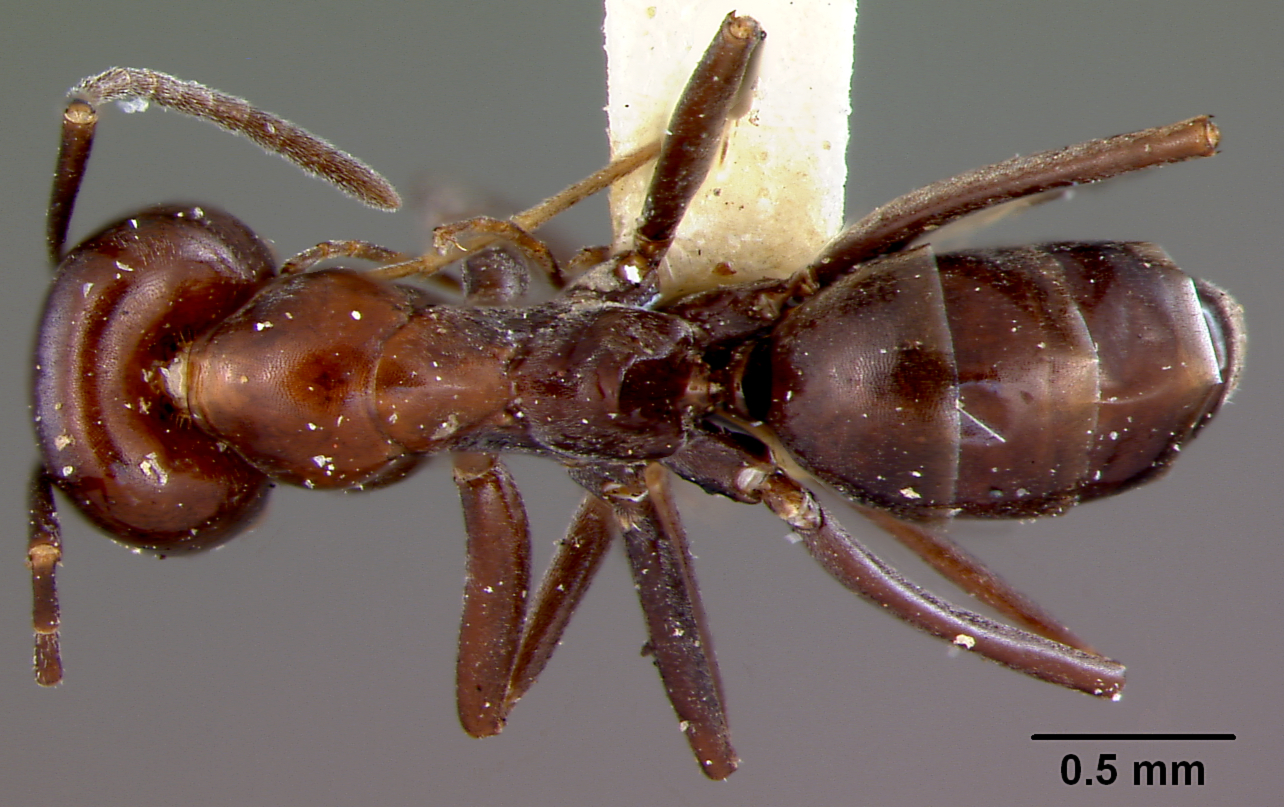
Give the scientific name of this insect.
Dorymyrmex pyramicus
